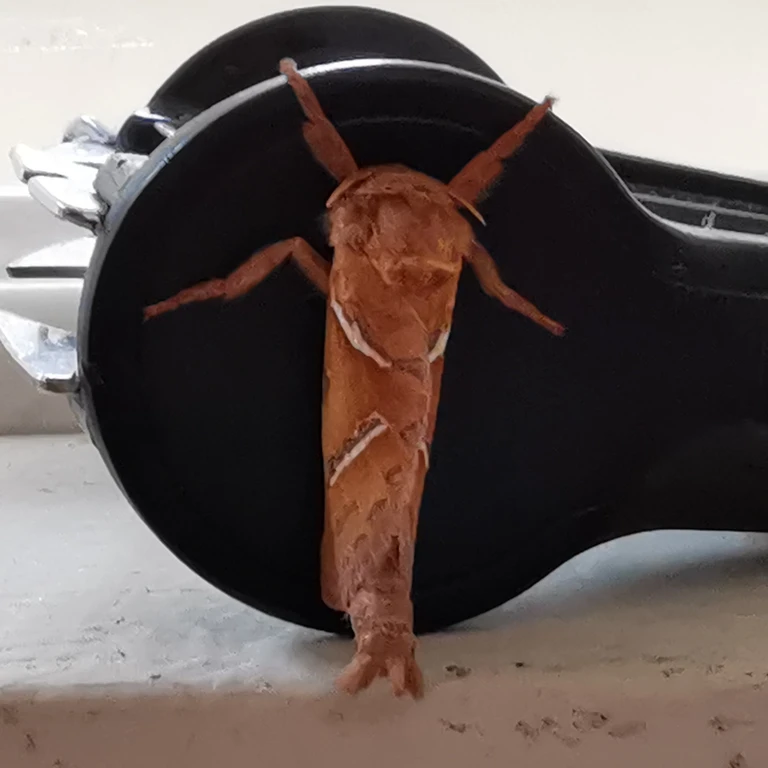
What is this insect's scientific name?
Triodia sylvina
